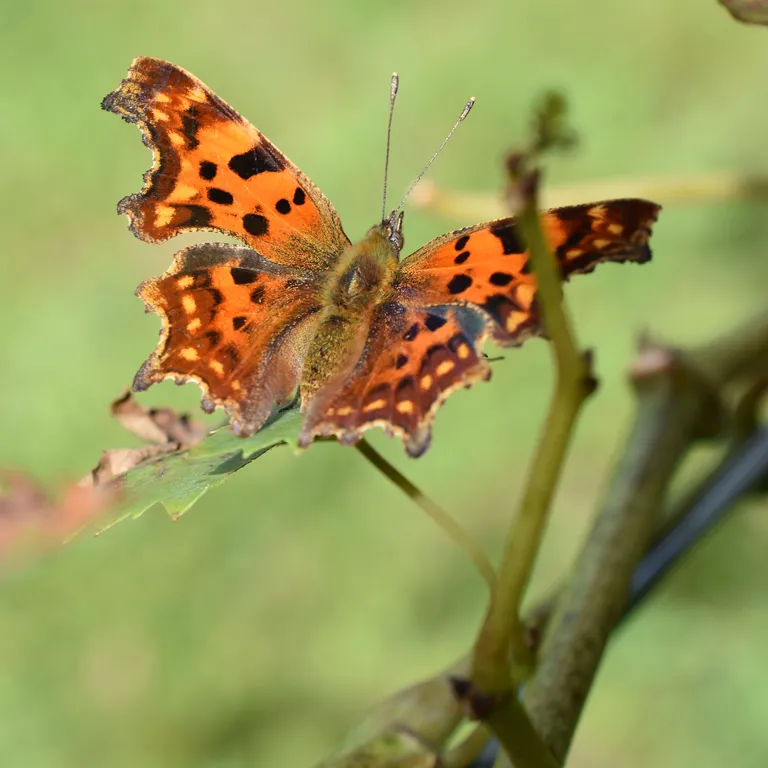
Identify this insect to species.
Polygonia c-album
